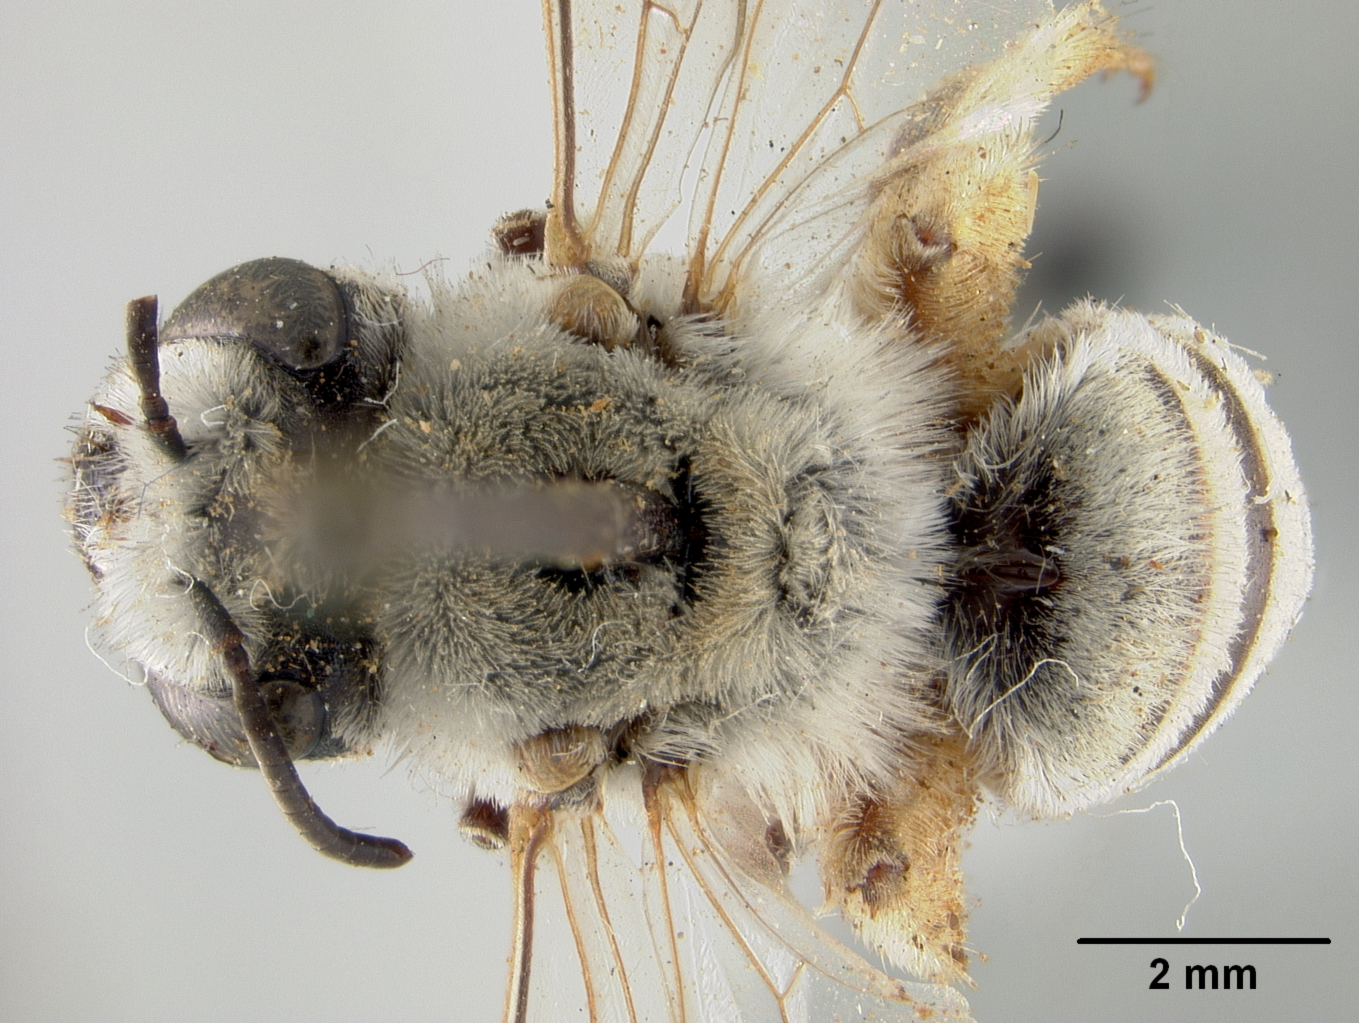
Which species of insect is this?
Colletes deesensis
